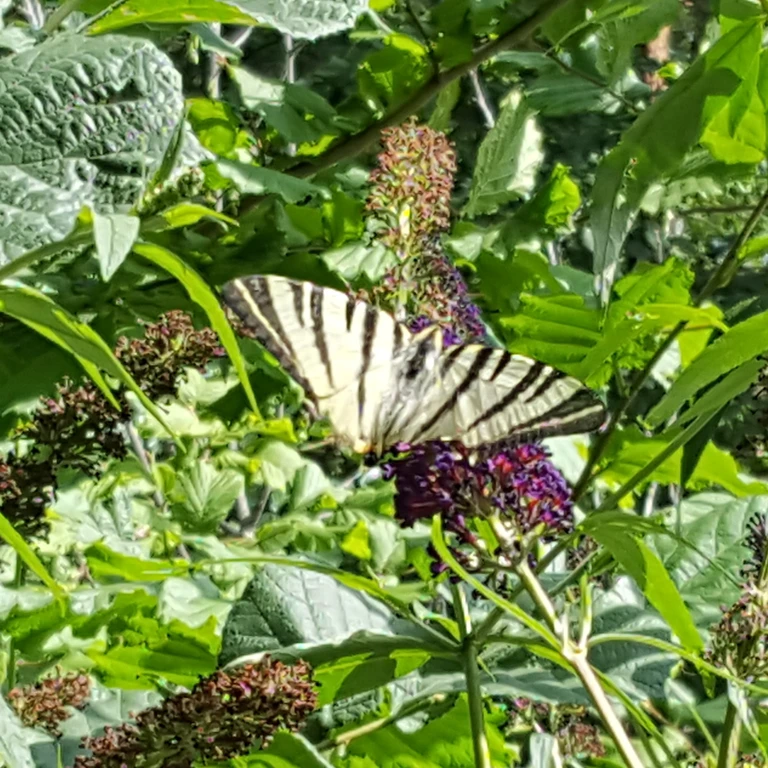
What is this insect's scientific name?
Iphiclides podalirius
